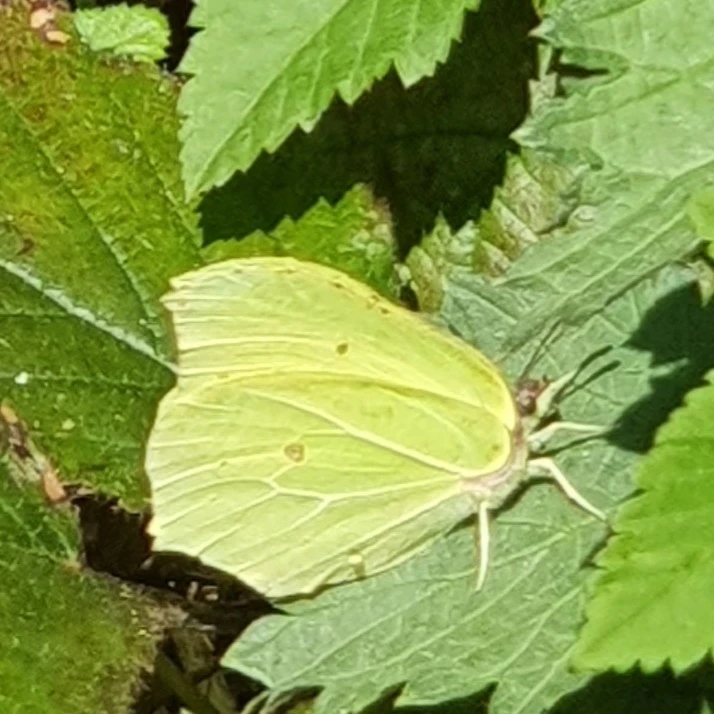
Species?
Gonepteryx rhamni
